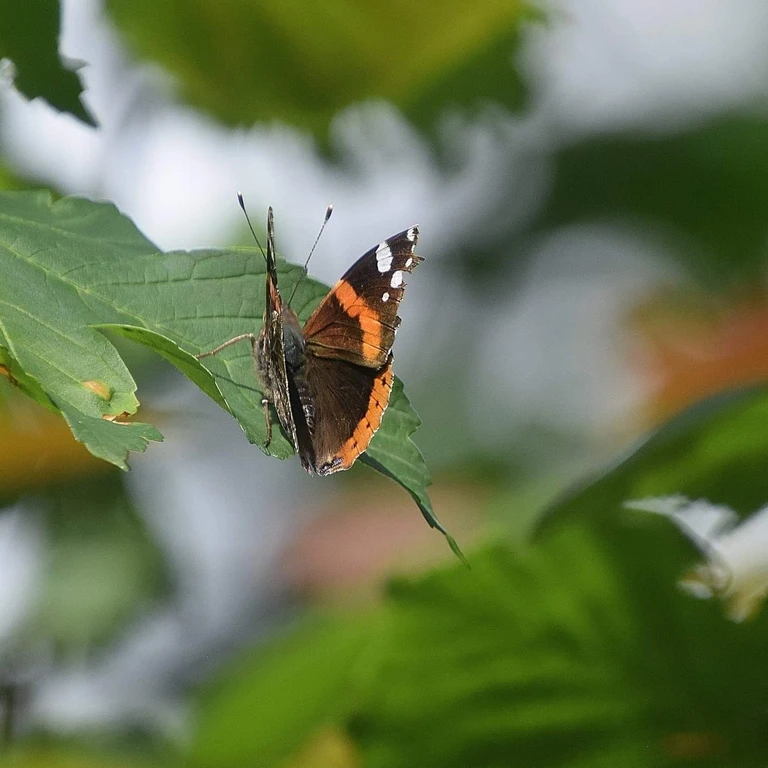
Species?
Vanessa atalanta
